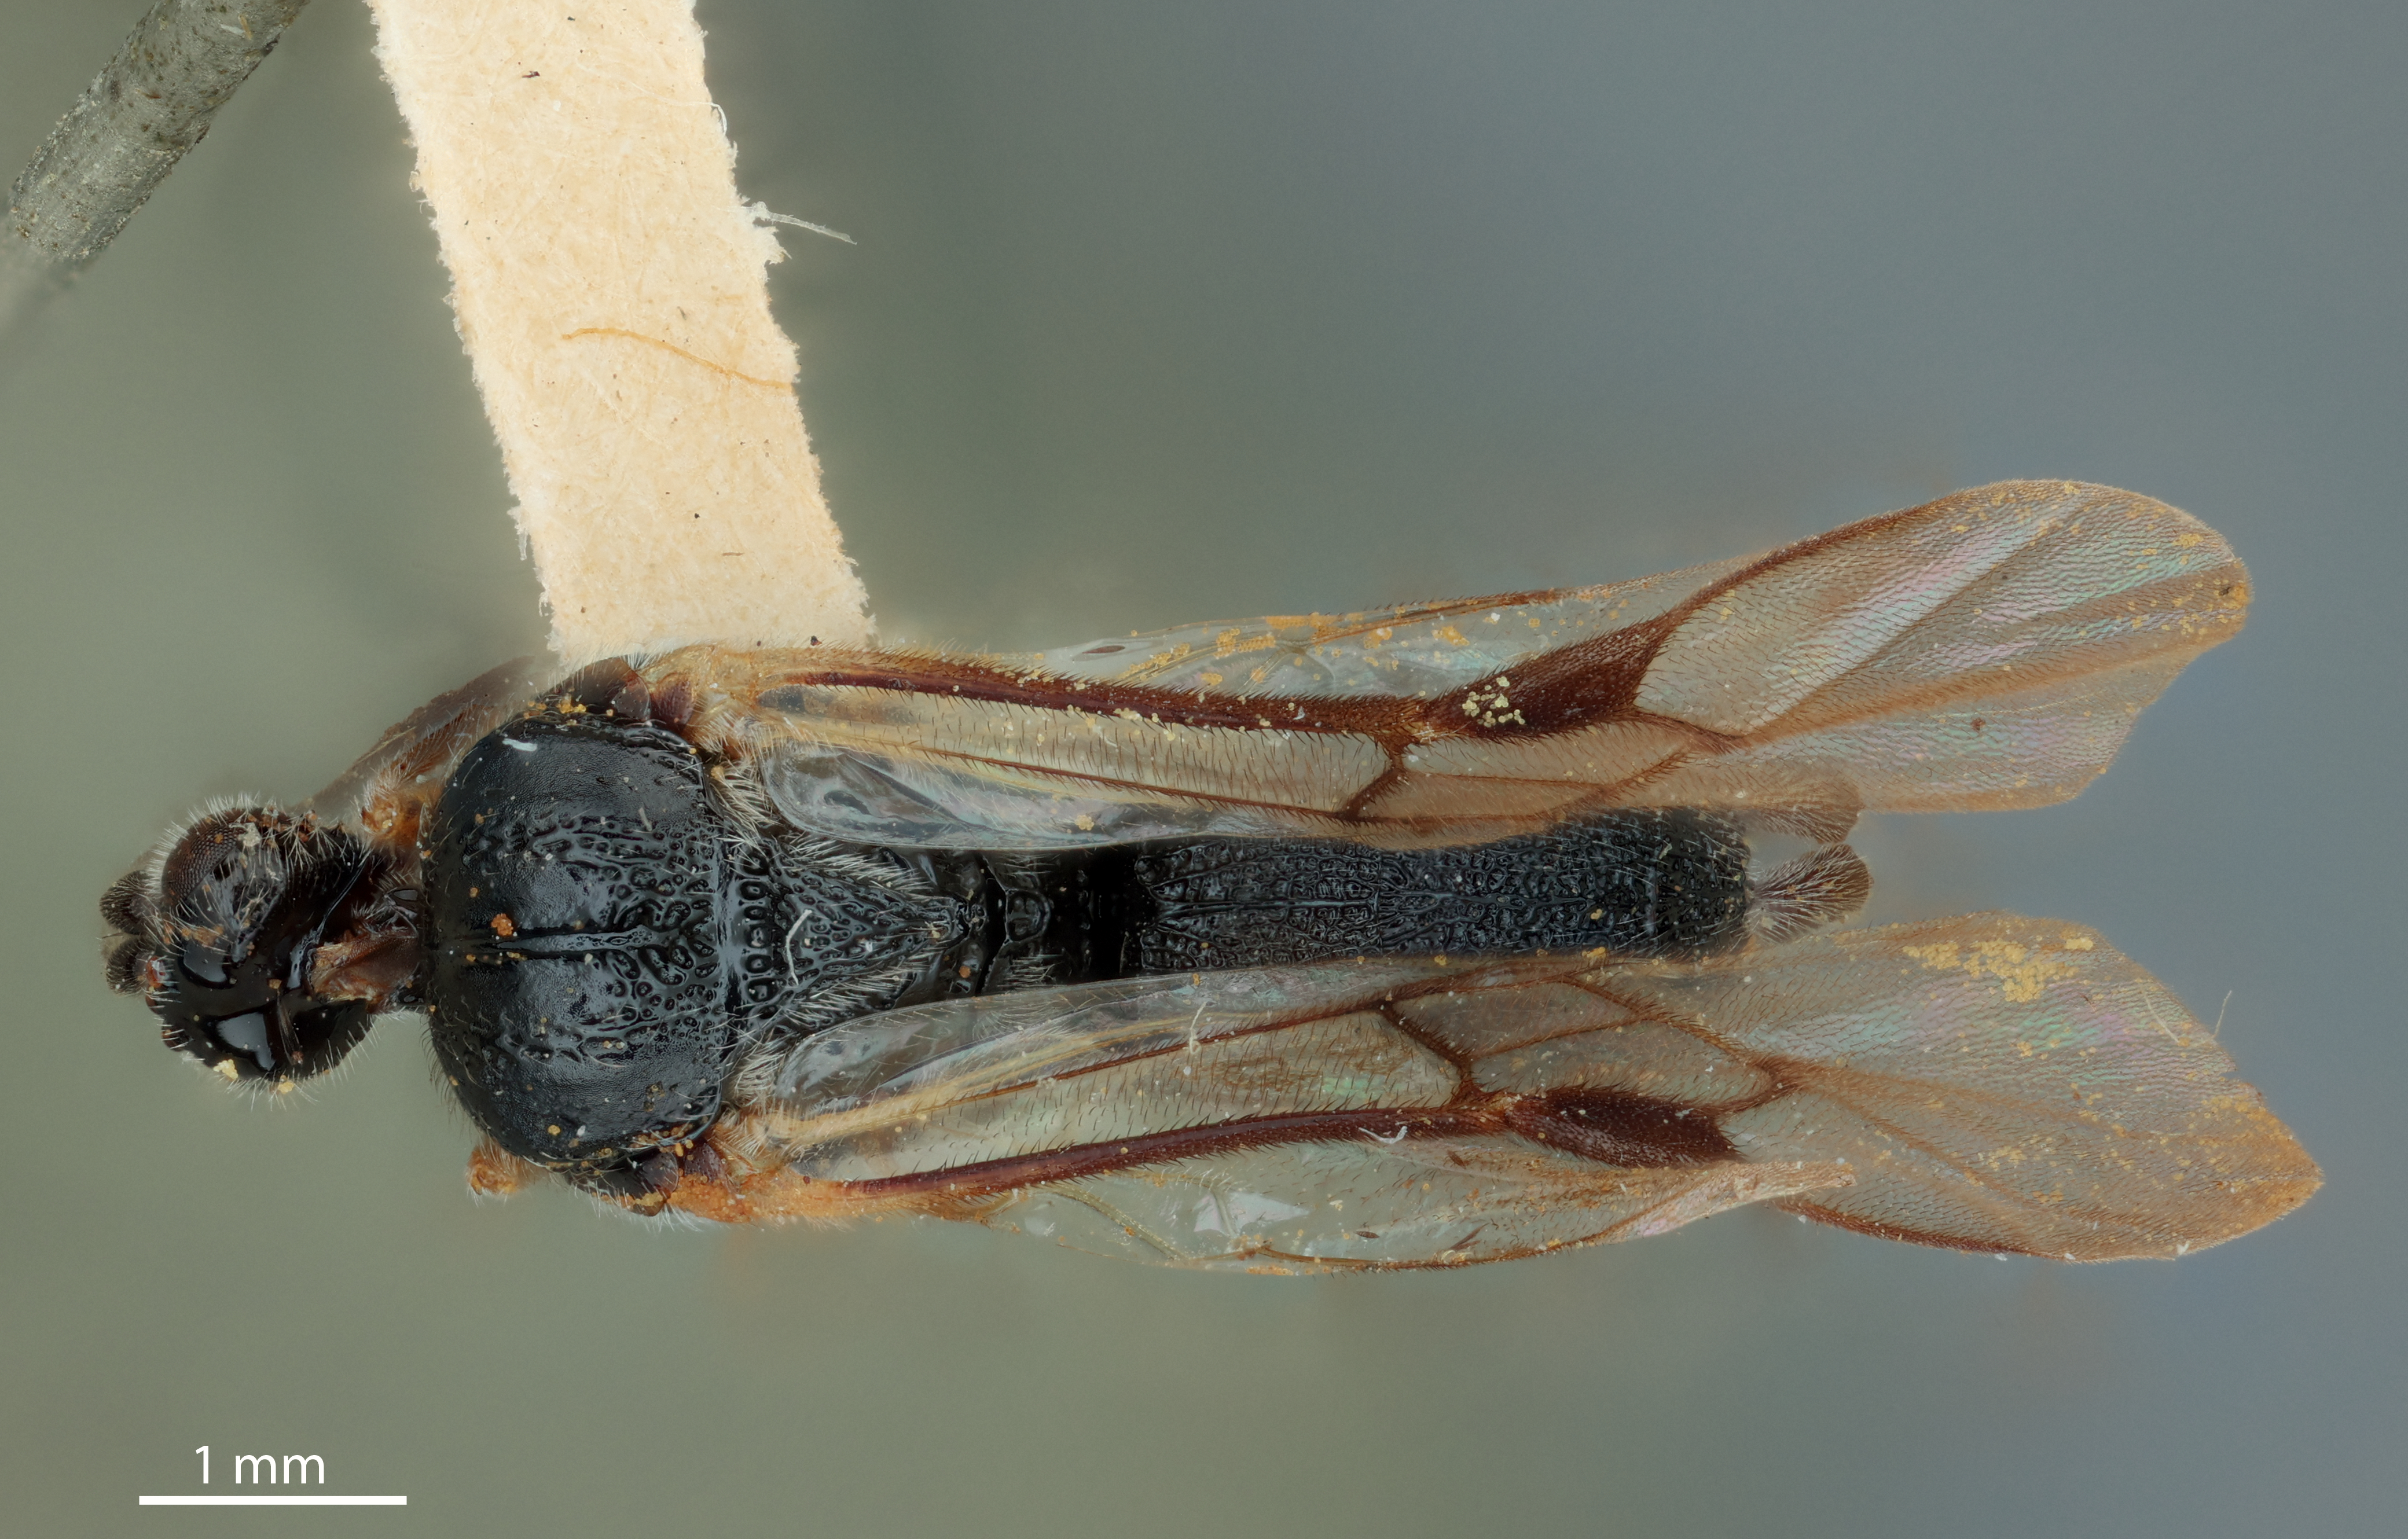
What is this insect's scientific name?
Odontofornicia moronis
